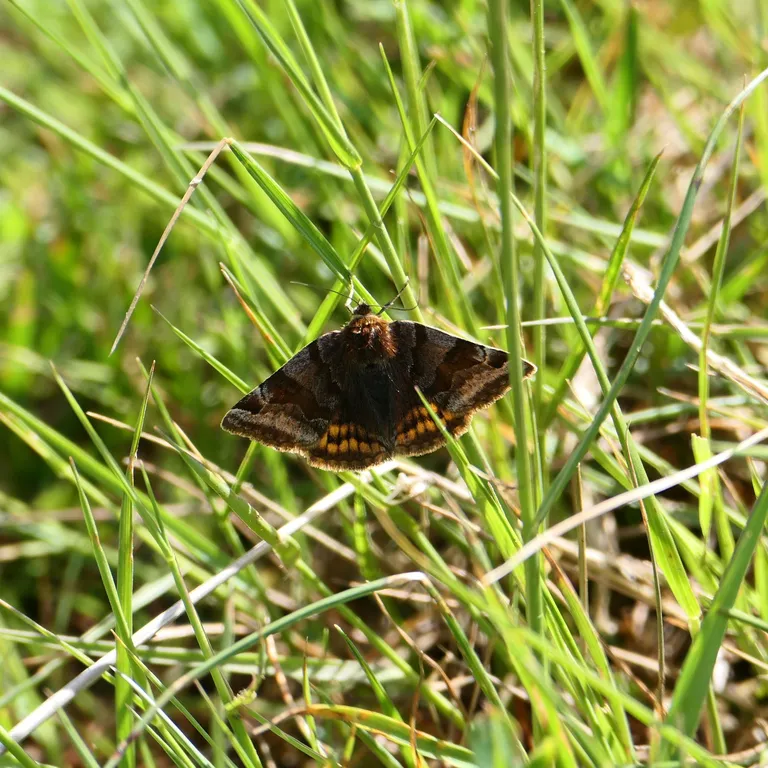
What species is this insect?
Euclidia glyphica
